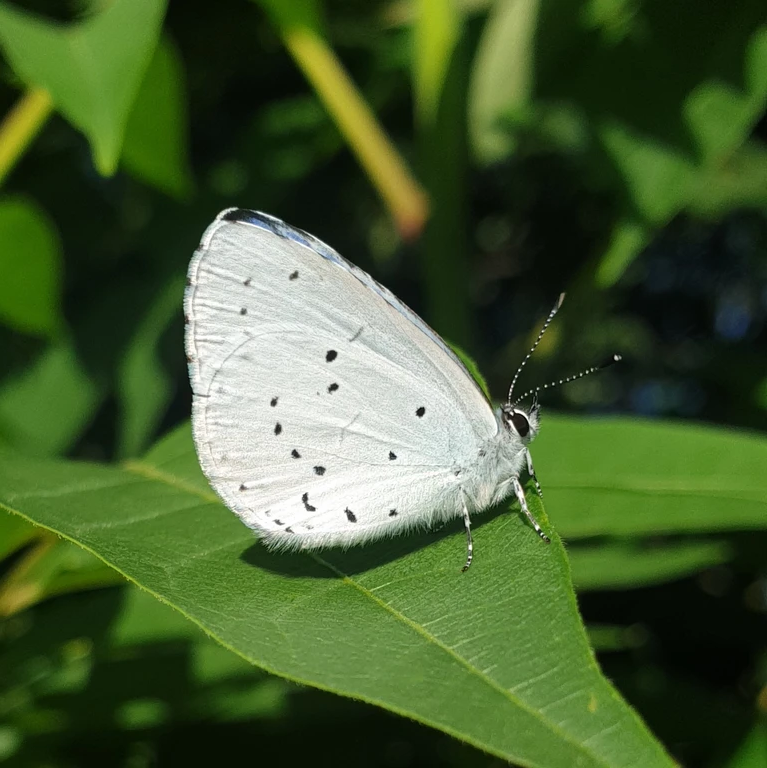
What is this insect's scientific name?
Celastrina argiolus
